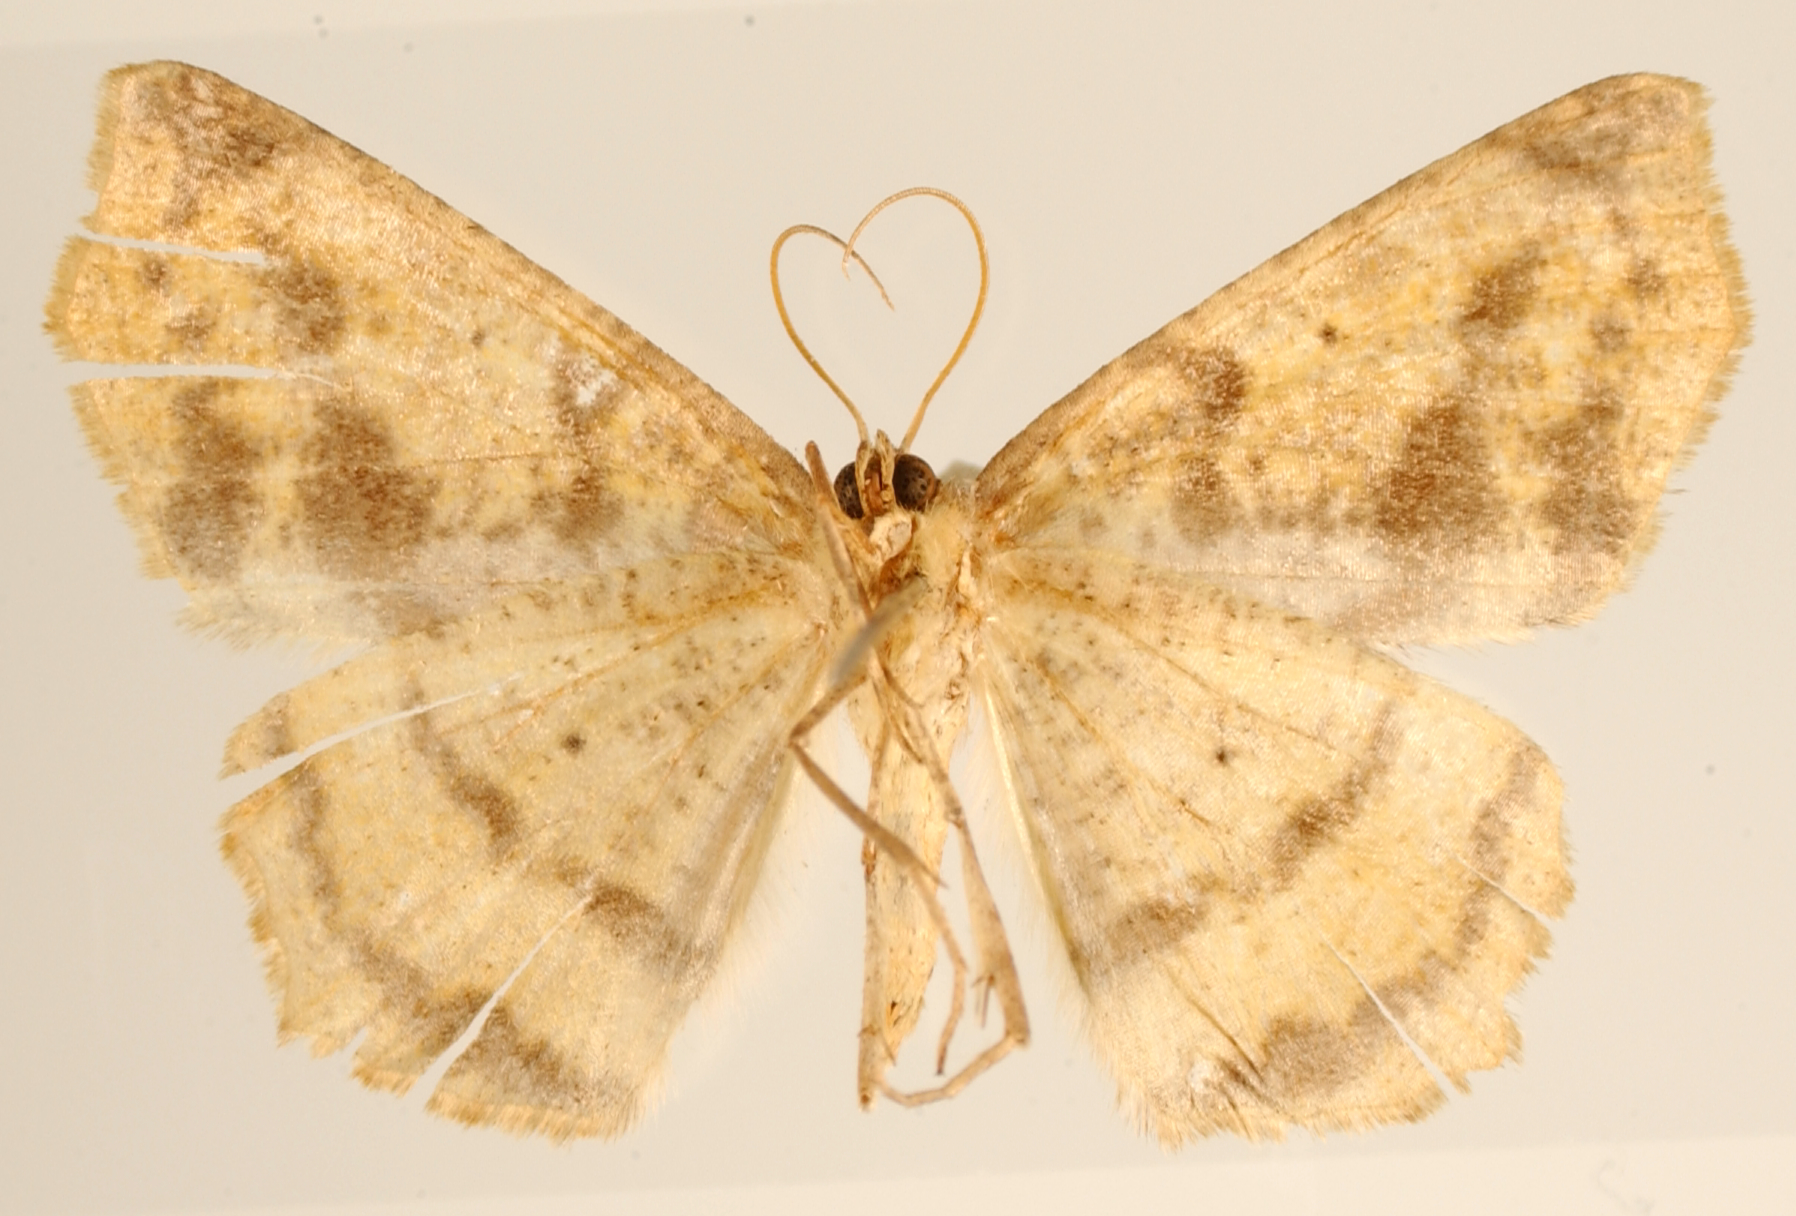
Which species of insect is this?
Paragonia tiselaaria
